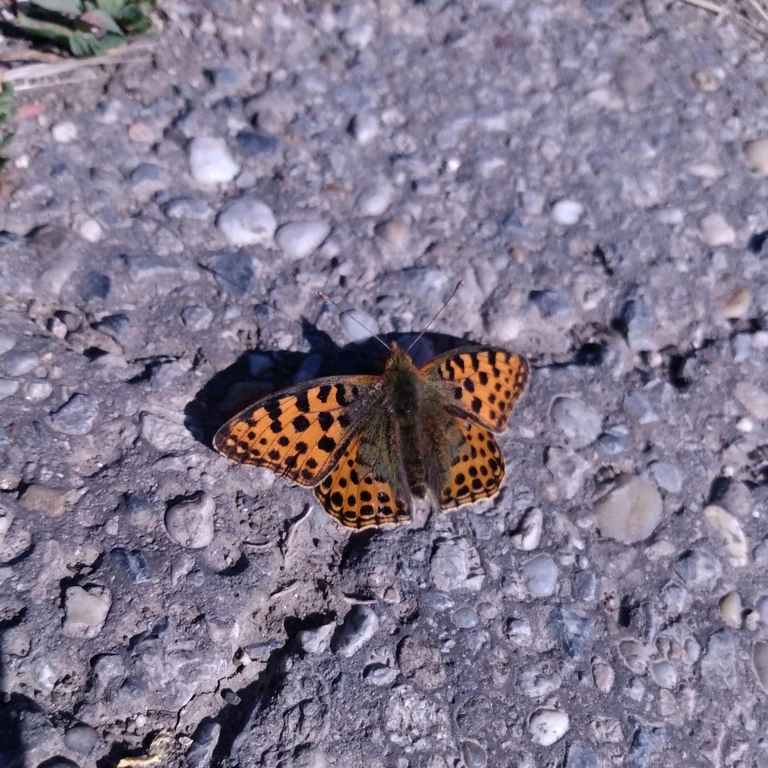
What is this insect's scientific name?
Issoria lathonia
